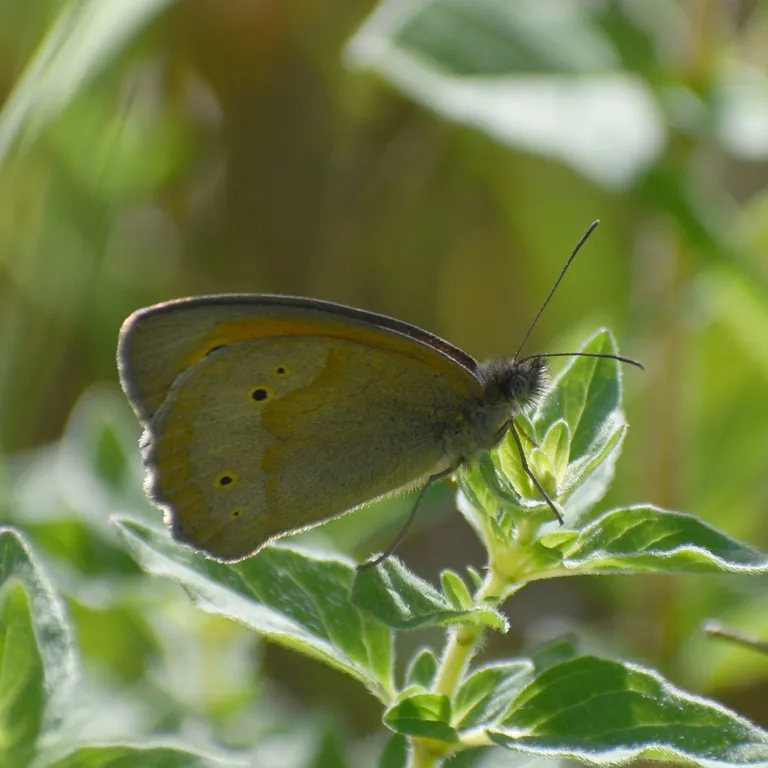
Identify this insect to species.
Maniola jurtina
